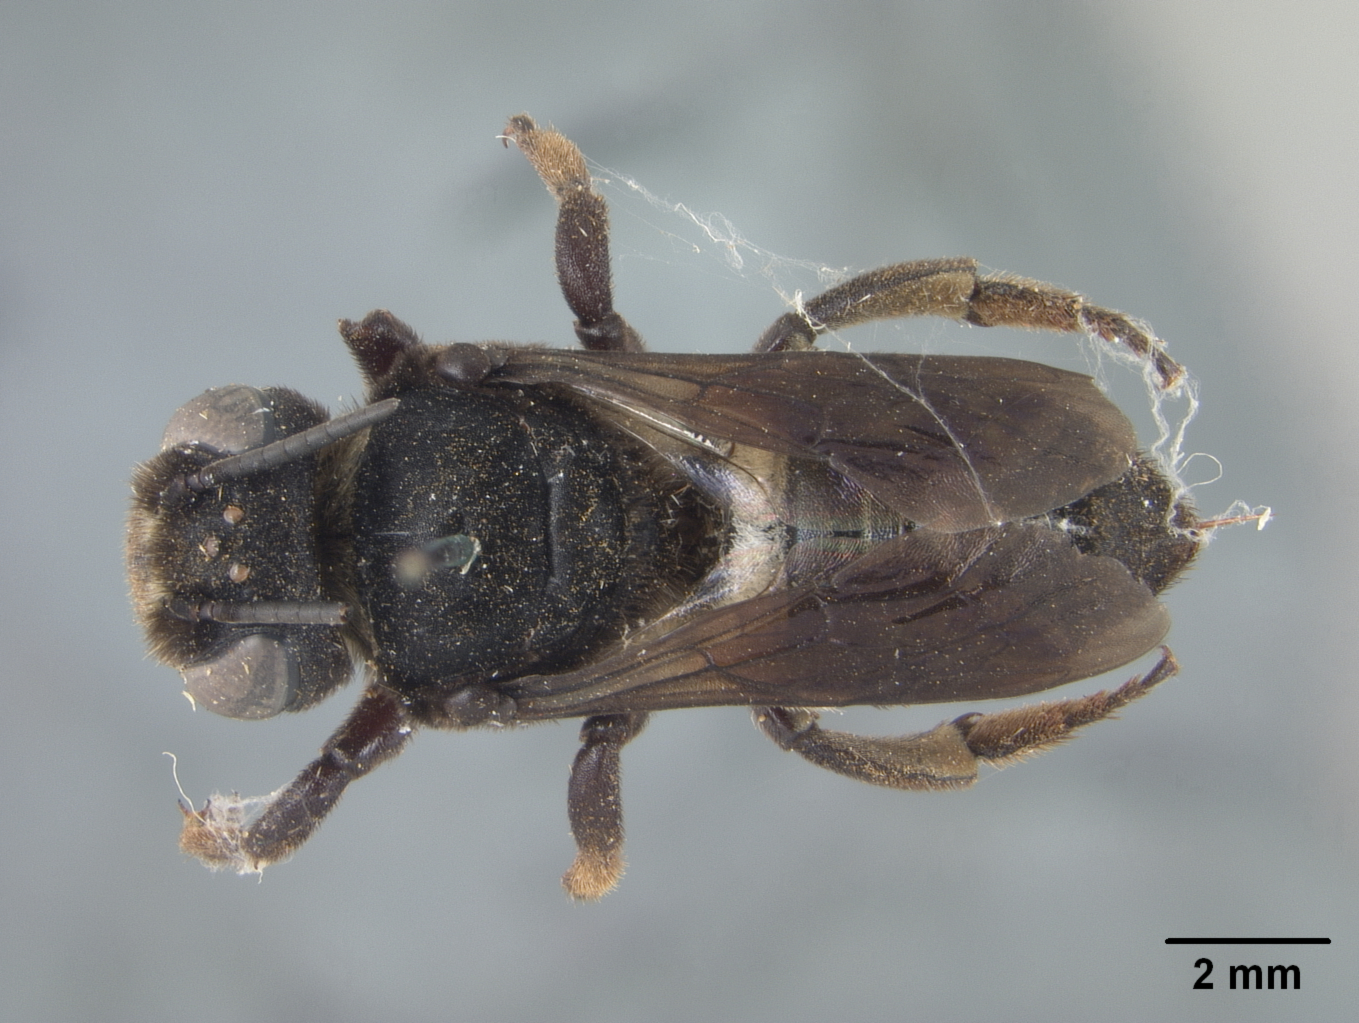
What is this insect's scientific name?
Megachile cincturata
